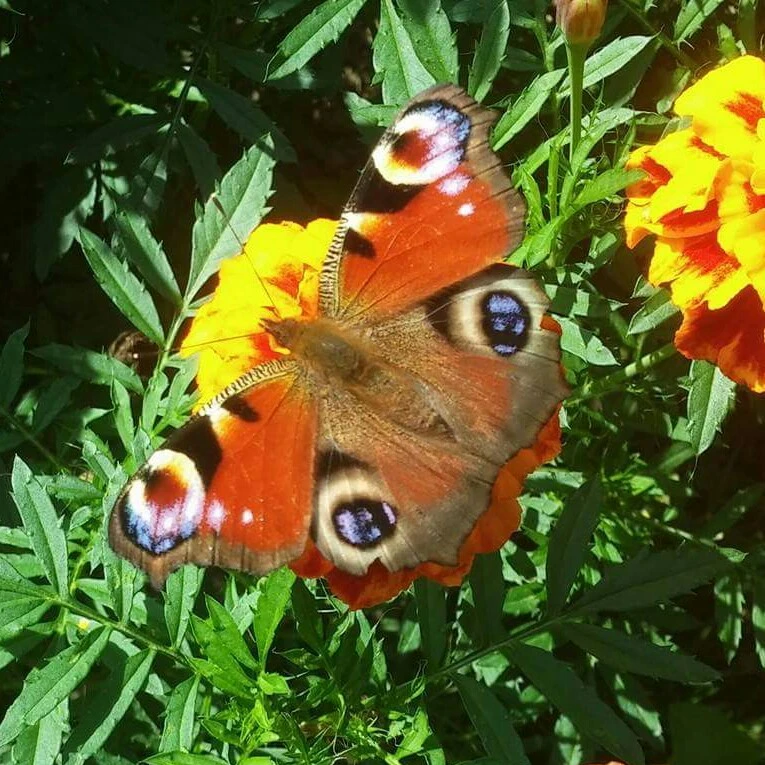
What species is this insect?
Aglais io
